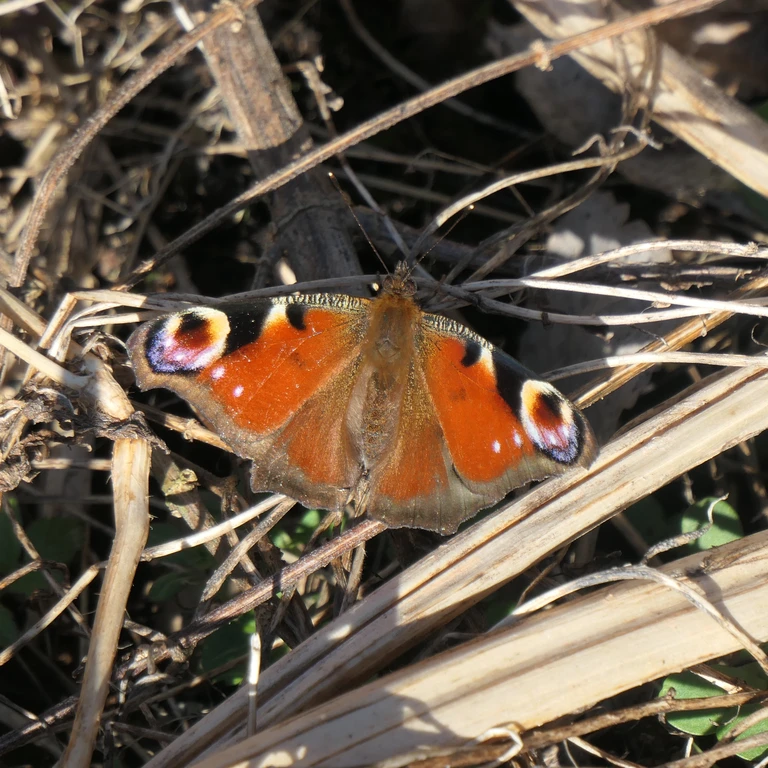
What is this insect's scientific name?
Aglais io
